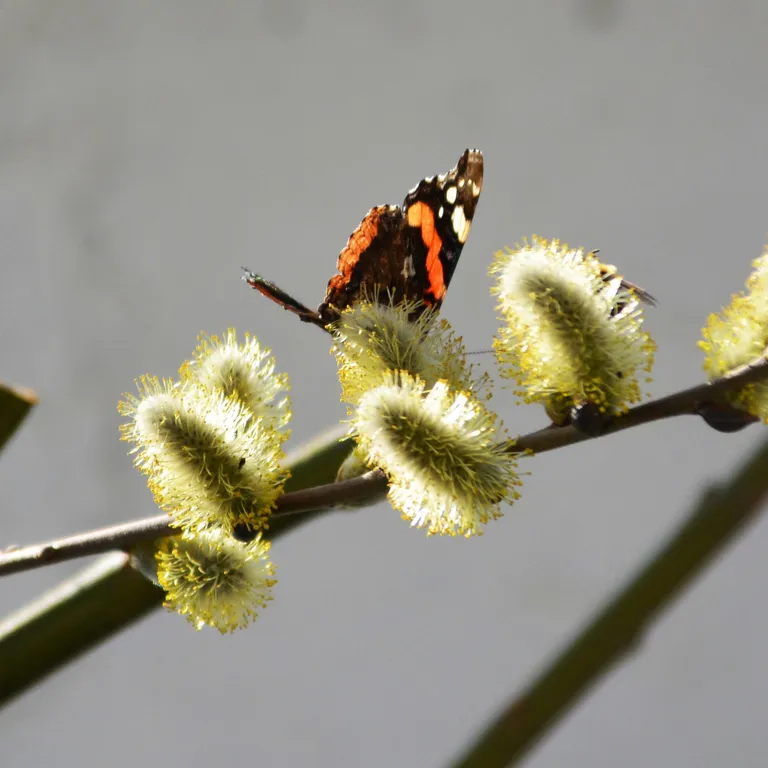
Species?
Vanessa atalanta
